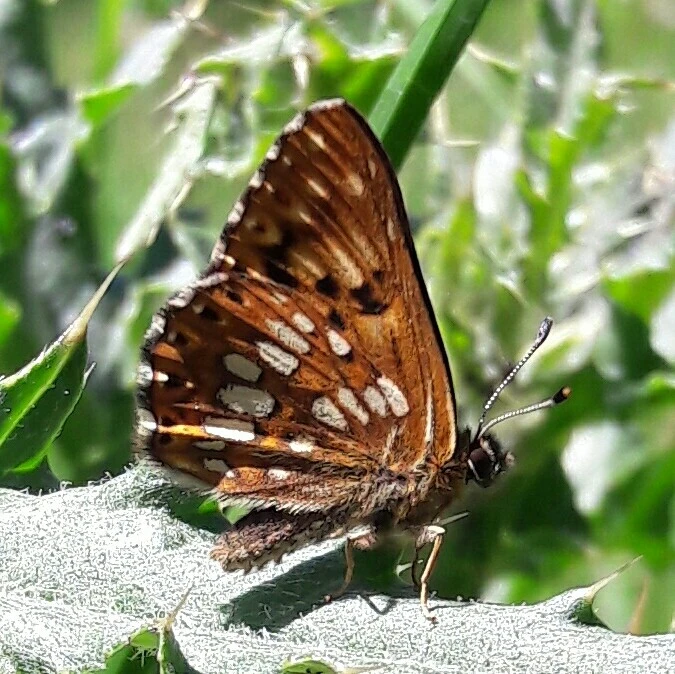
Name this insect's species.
Hamearis lucina
